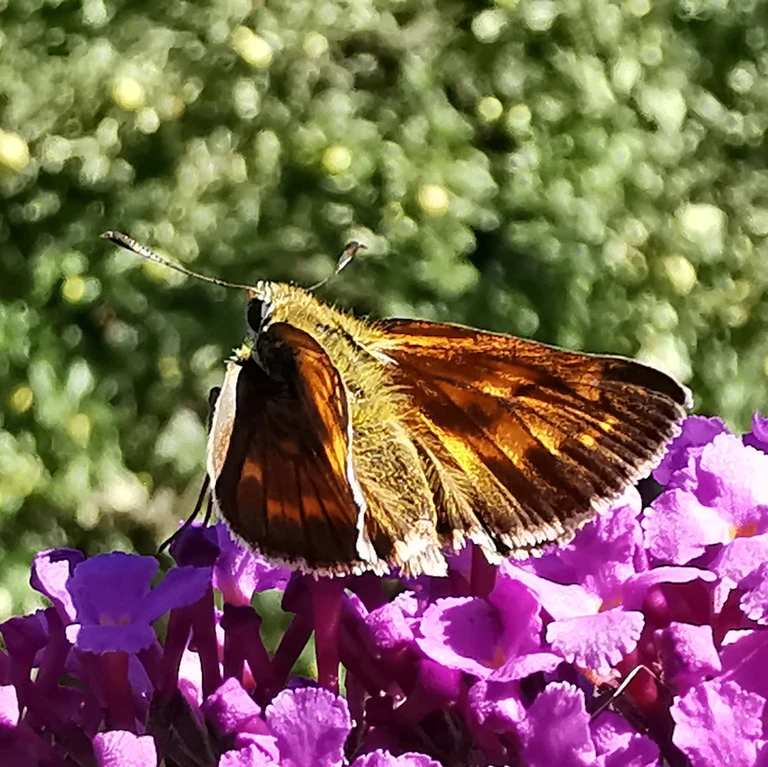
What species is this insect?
Ochlodes sylvanus (also Ochlodes venata)
